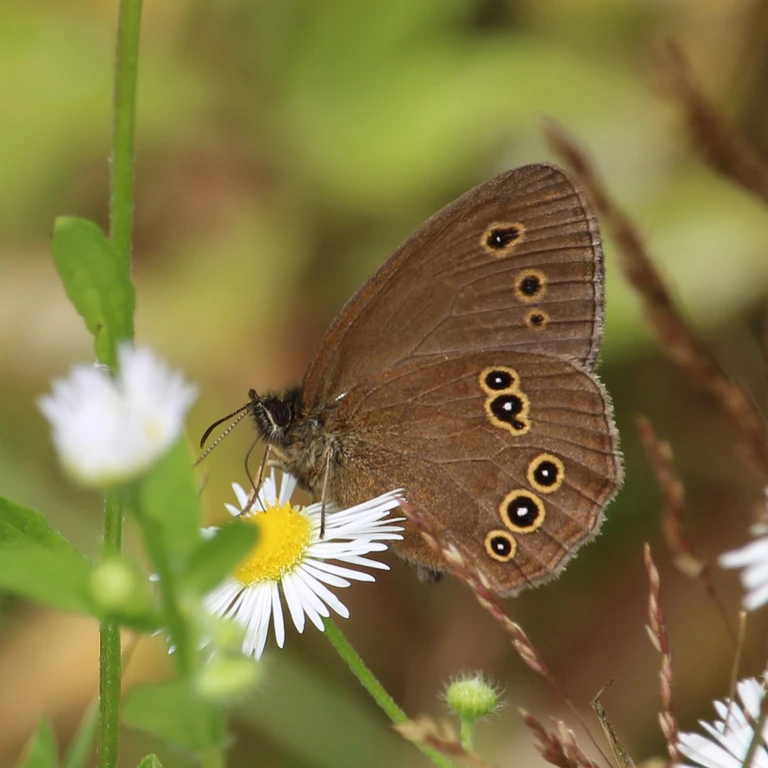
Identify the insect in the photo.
Aphantopus hyperantus
